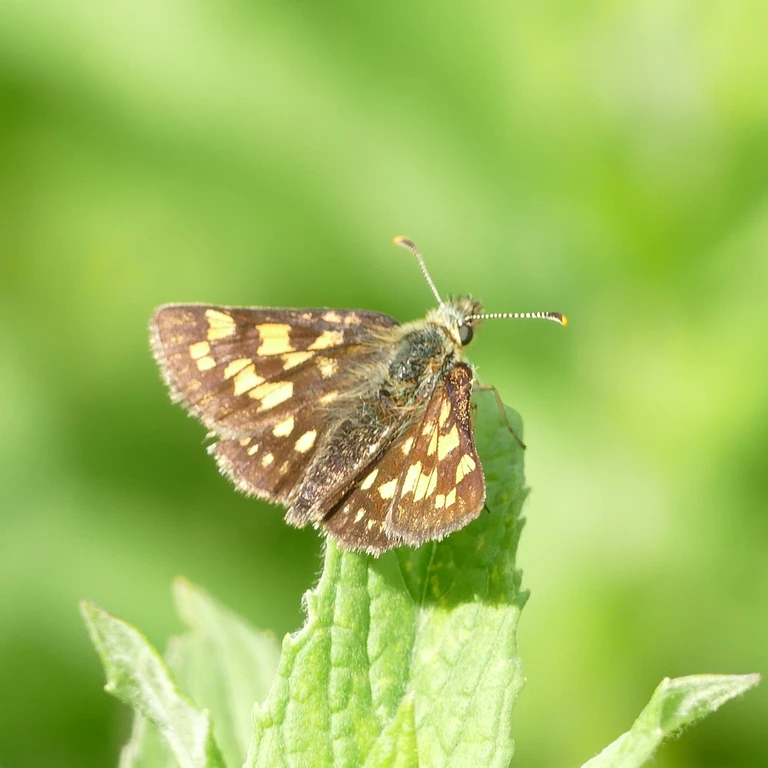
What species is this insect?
Carterocephalus palaemon
